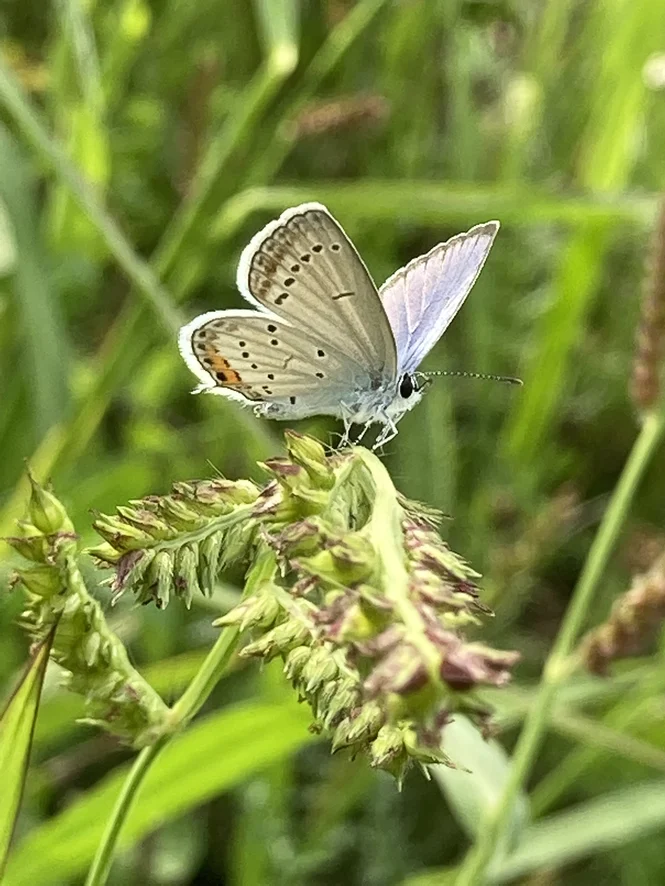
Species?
Cupido argiades (also Elkalyce argiades)
